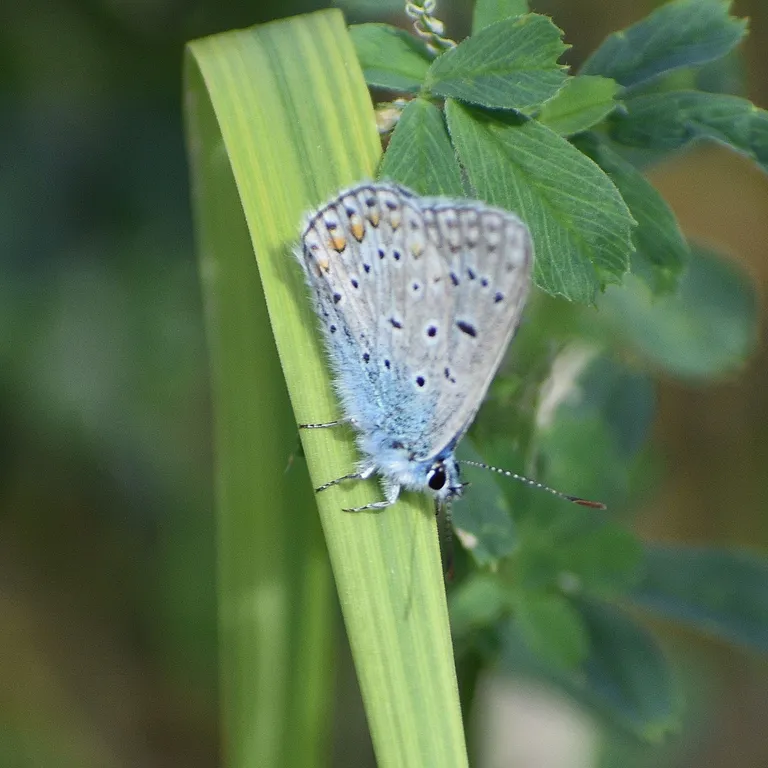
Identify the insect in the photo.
Polyommatus icarus
